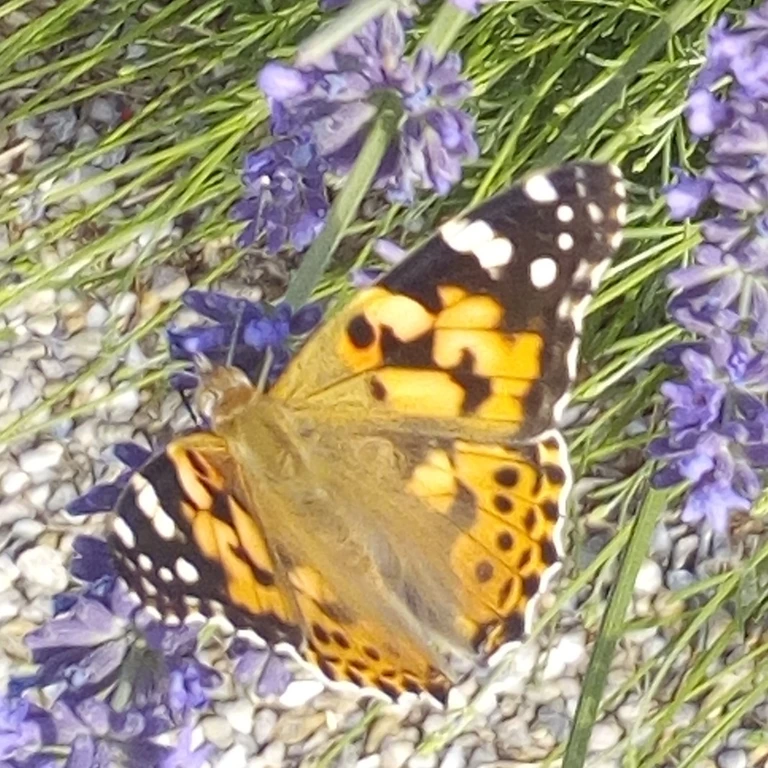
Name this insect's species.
Vanessa cardui
